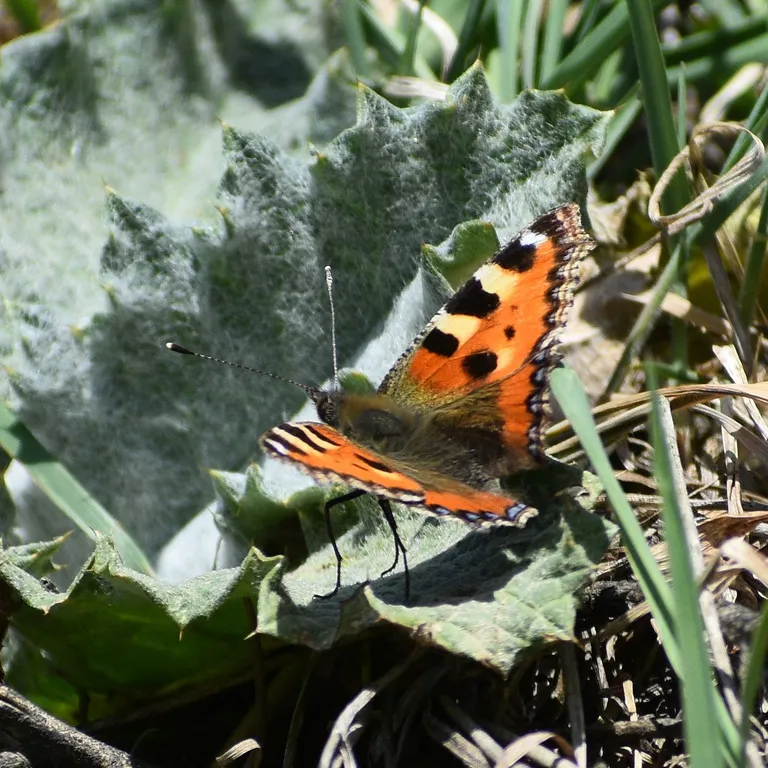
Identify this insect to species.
Aglais urticae
